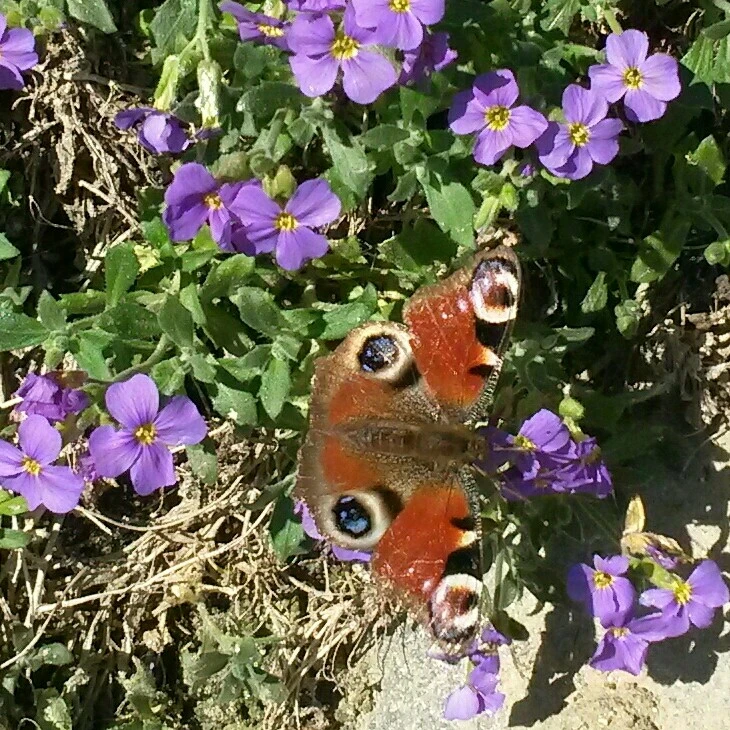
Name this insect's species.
Aglais io
